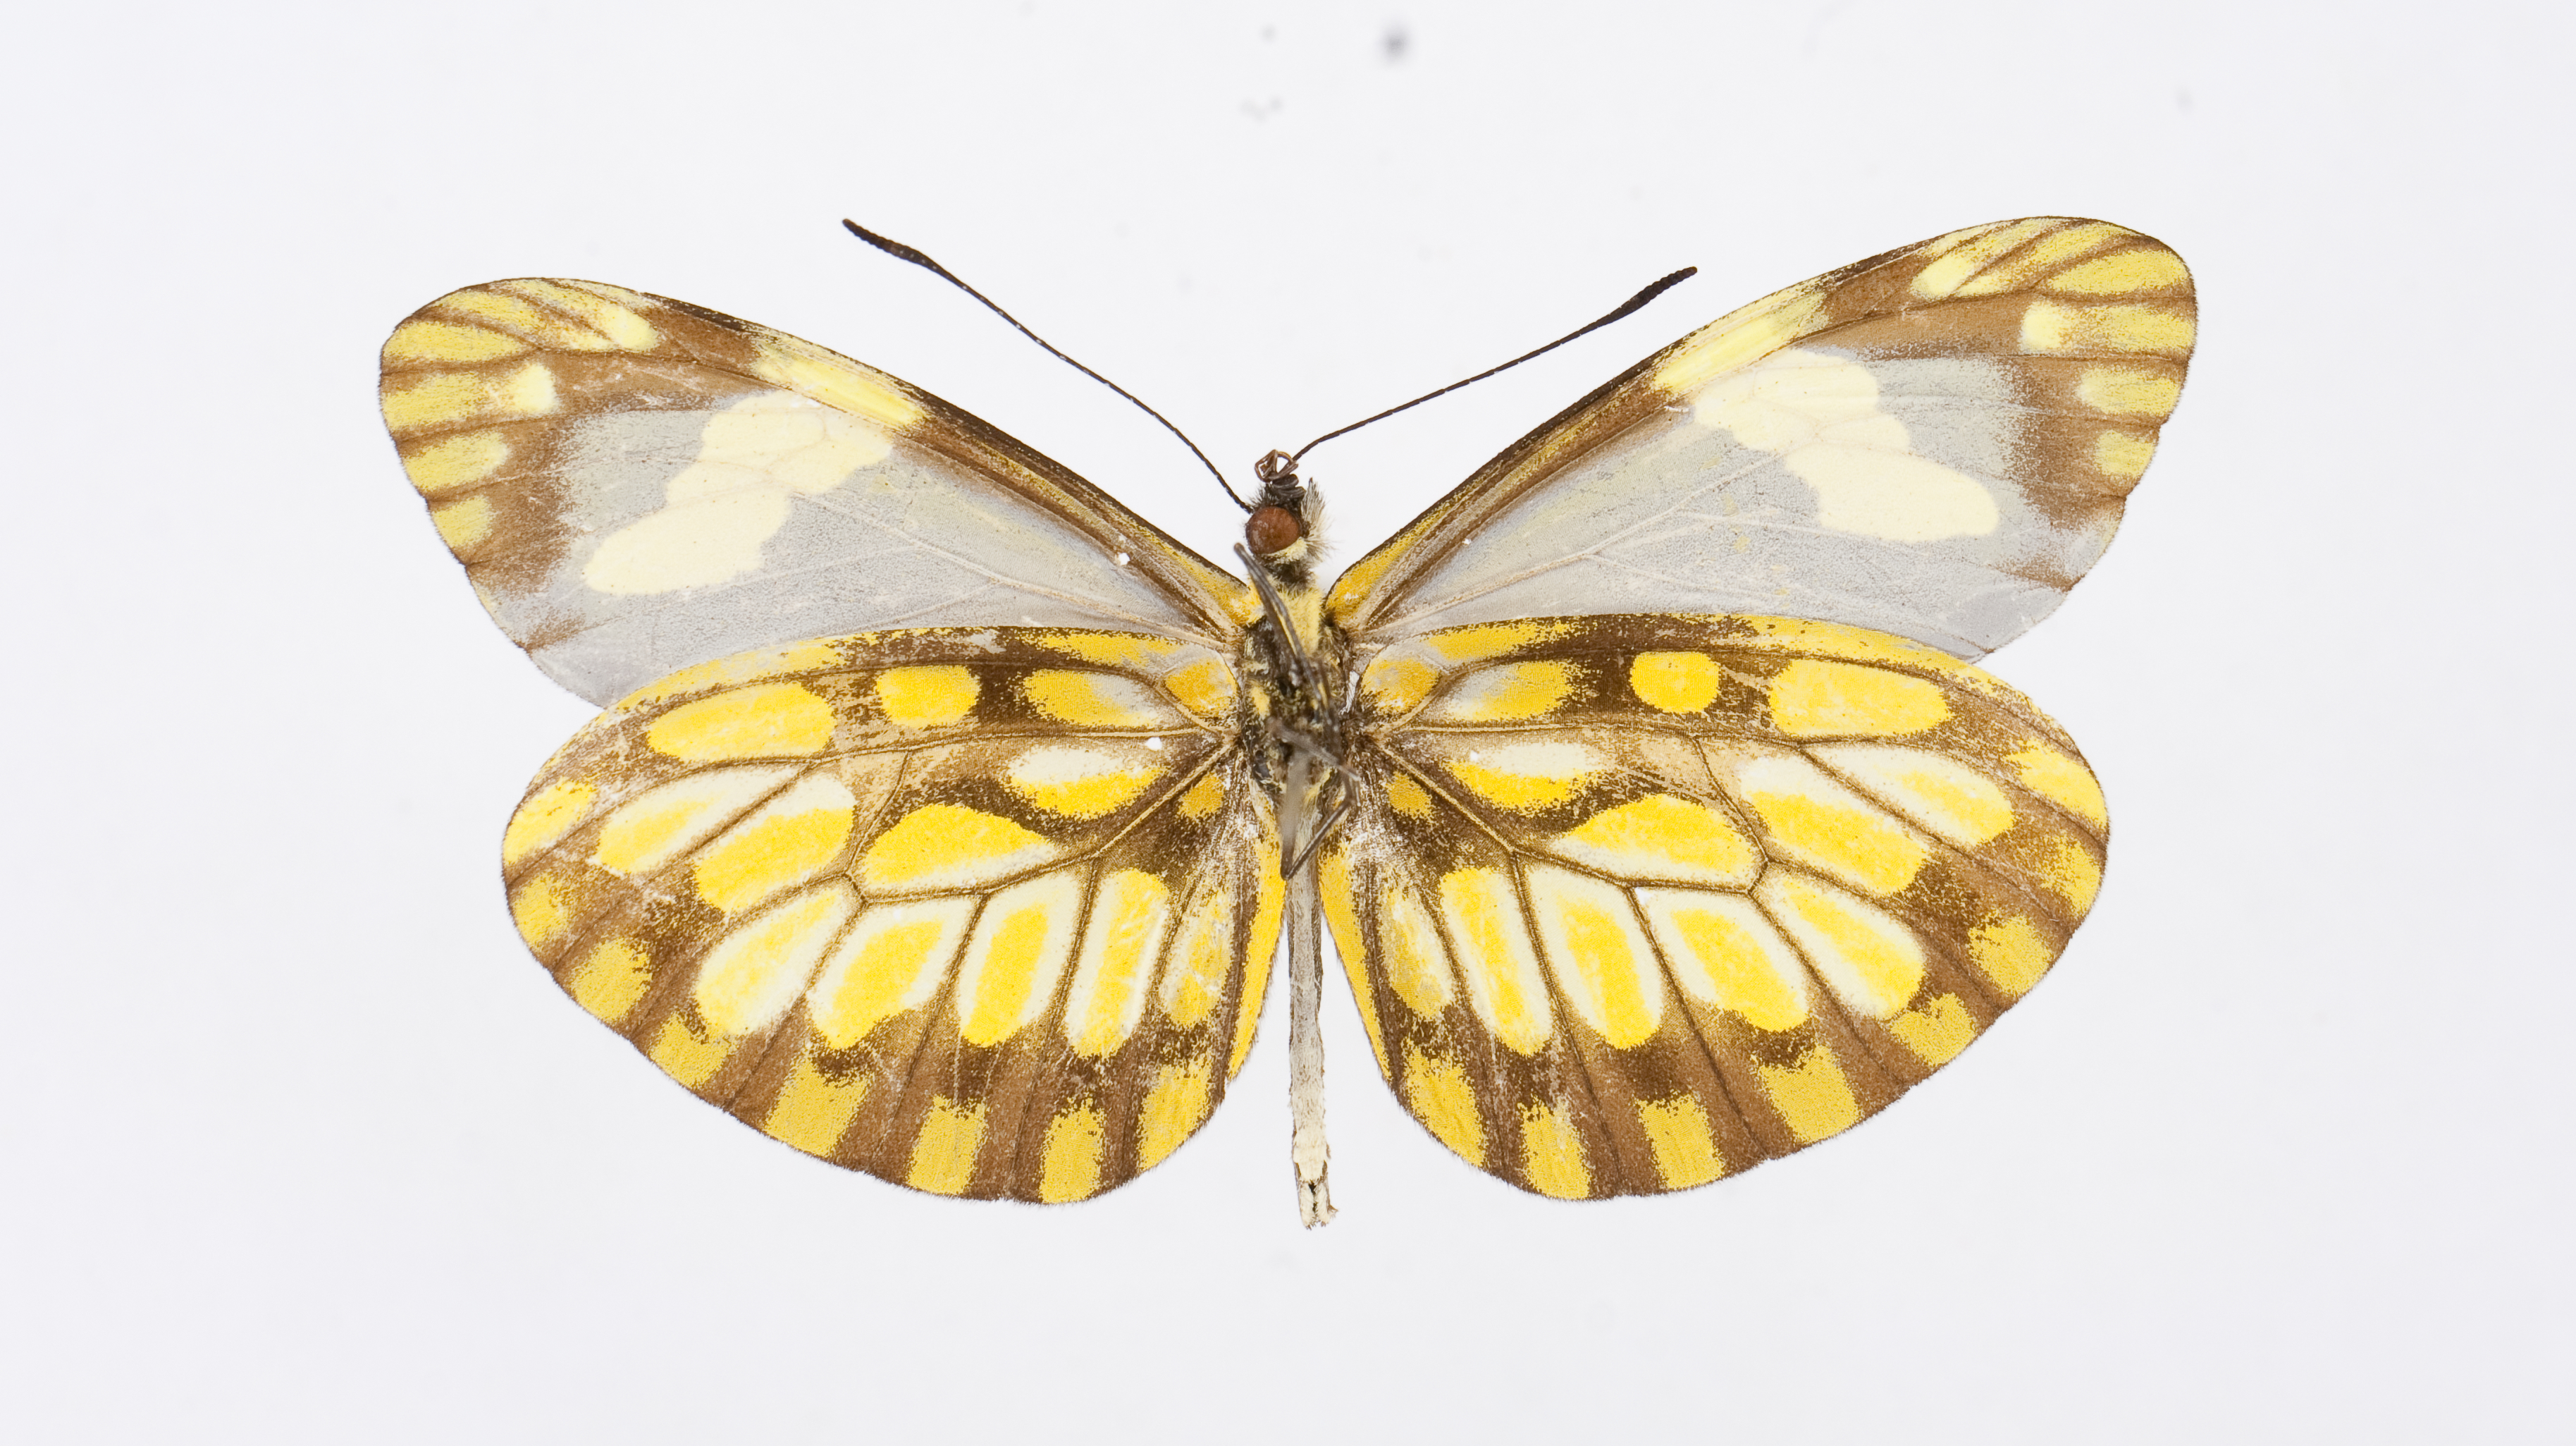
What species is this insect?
Dismorphia hyposticta
